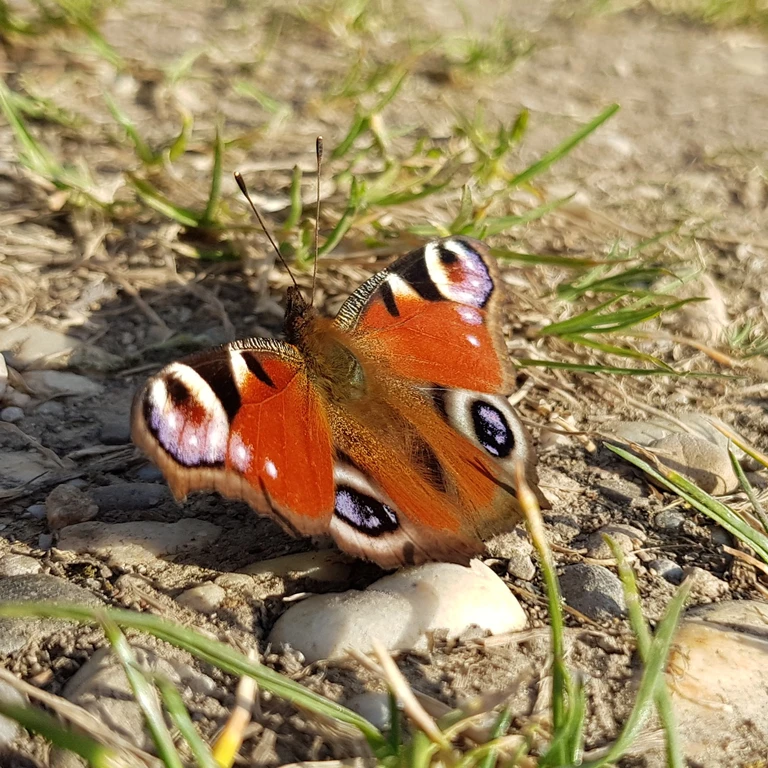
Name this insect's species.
Aglais io
